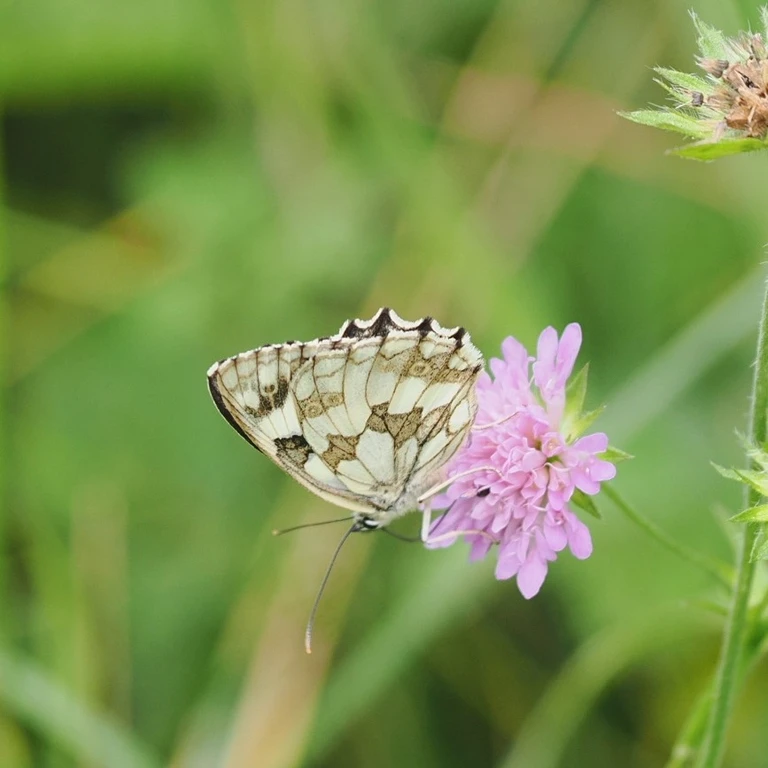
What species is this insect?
Melanargia galathea
